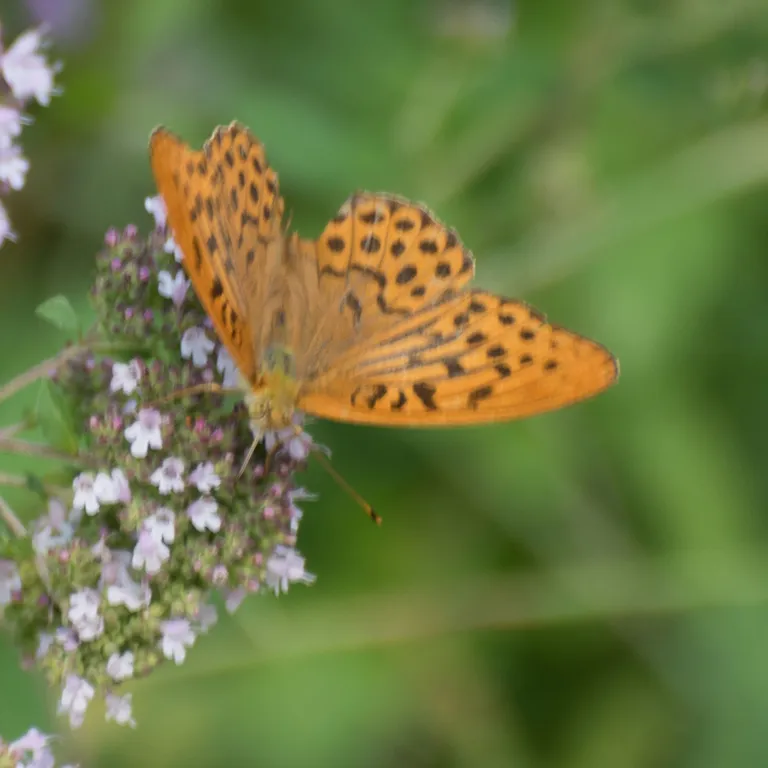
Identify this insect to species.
Argynnis paphia
